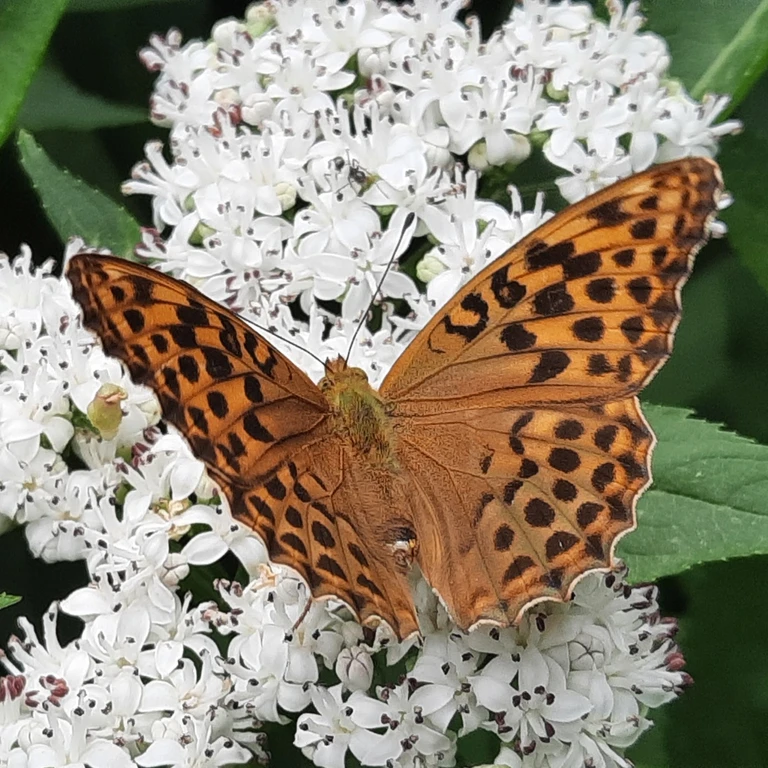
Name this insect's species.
Argynnis paphia
